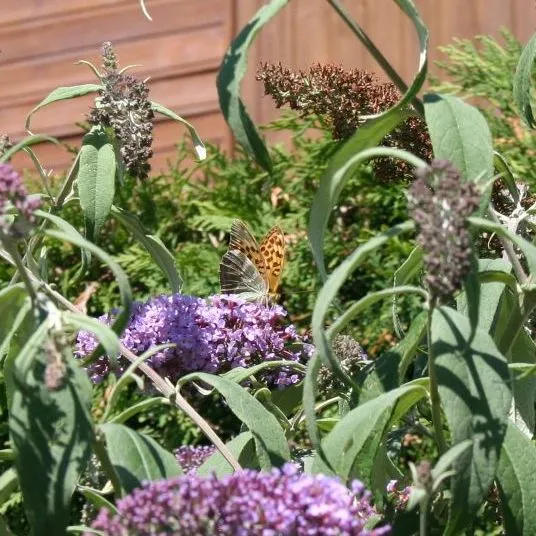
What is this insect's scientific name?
Argynnis paphia
